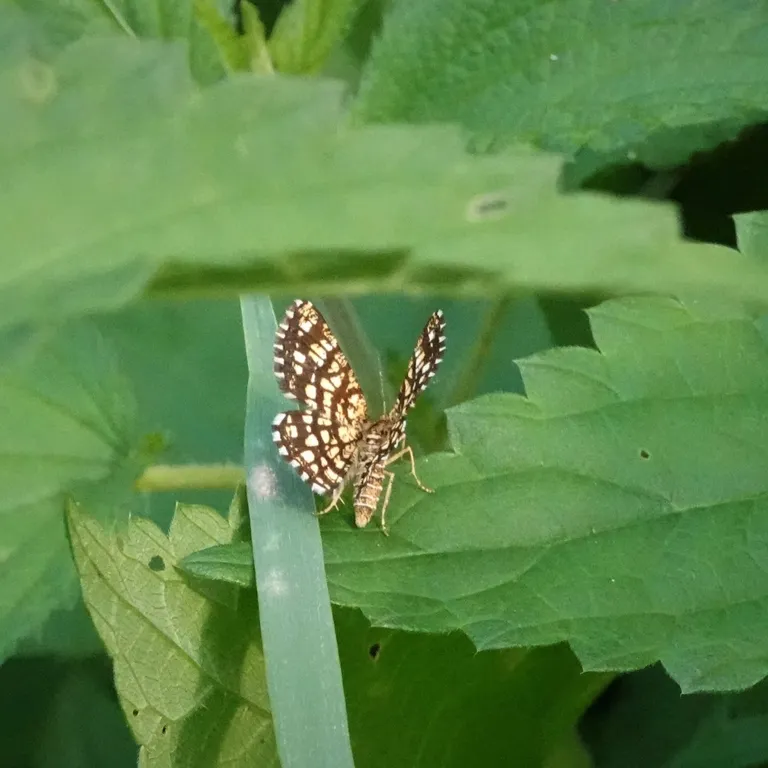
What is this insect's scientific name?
Chiasmia clathrata
